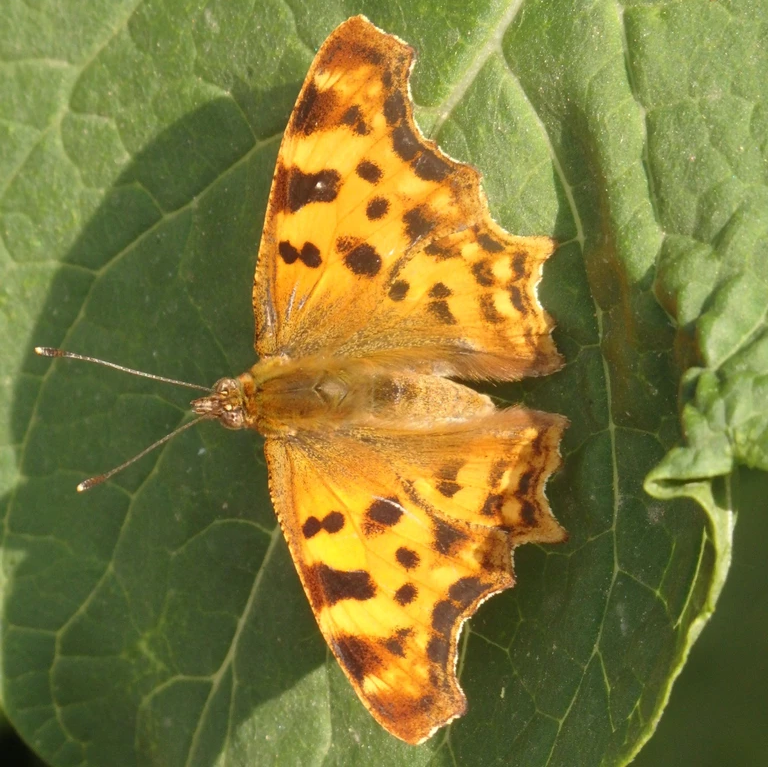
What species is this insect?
Polygonia c-album
